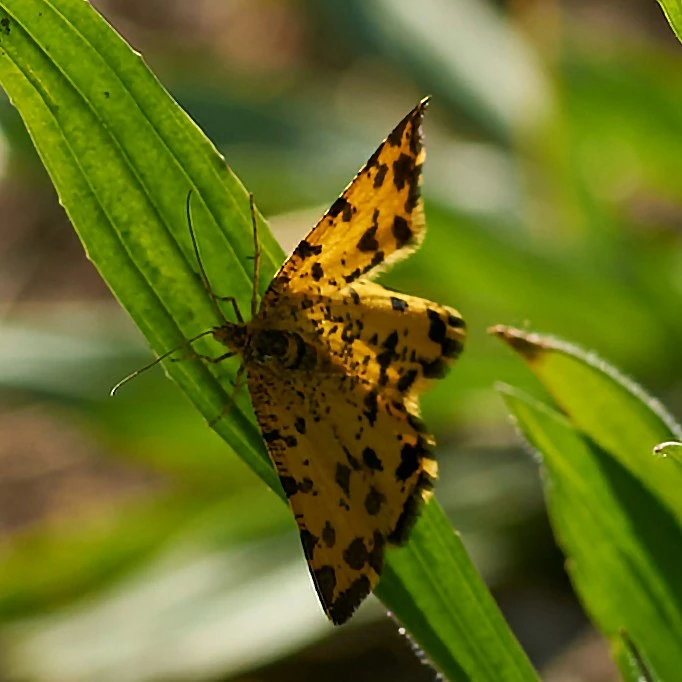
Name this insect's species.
Pseudopanthera macularia
